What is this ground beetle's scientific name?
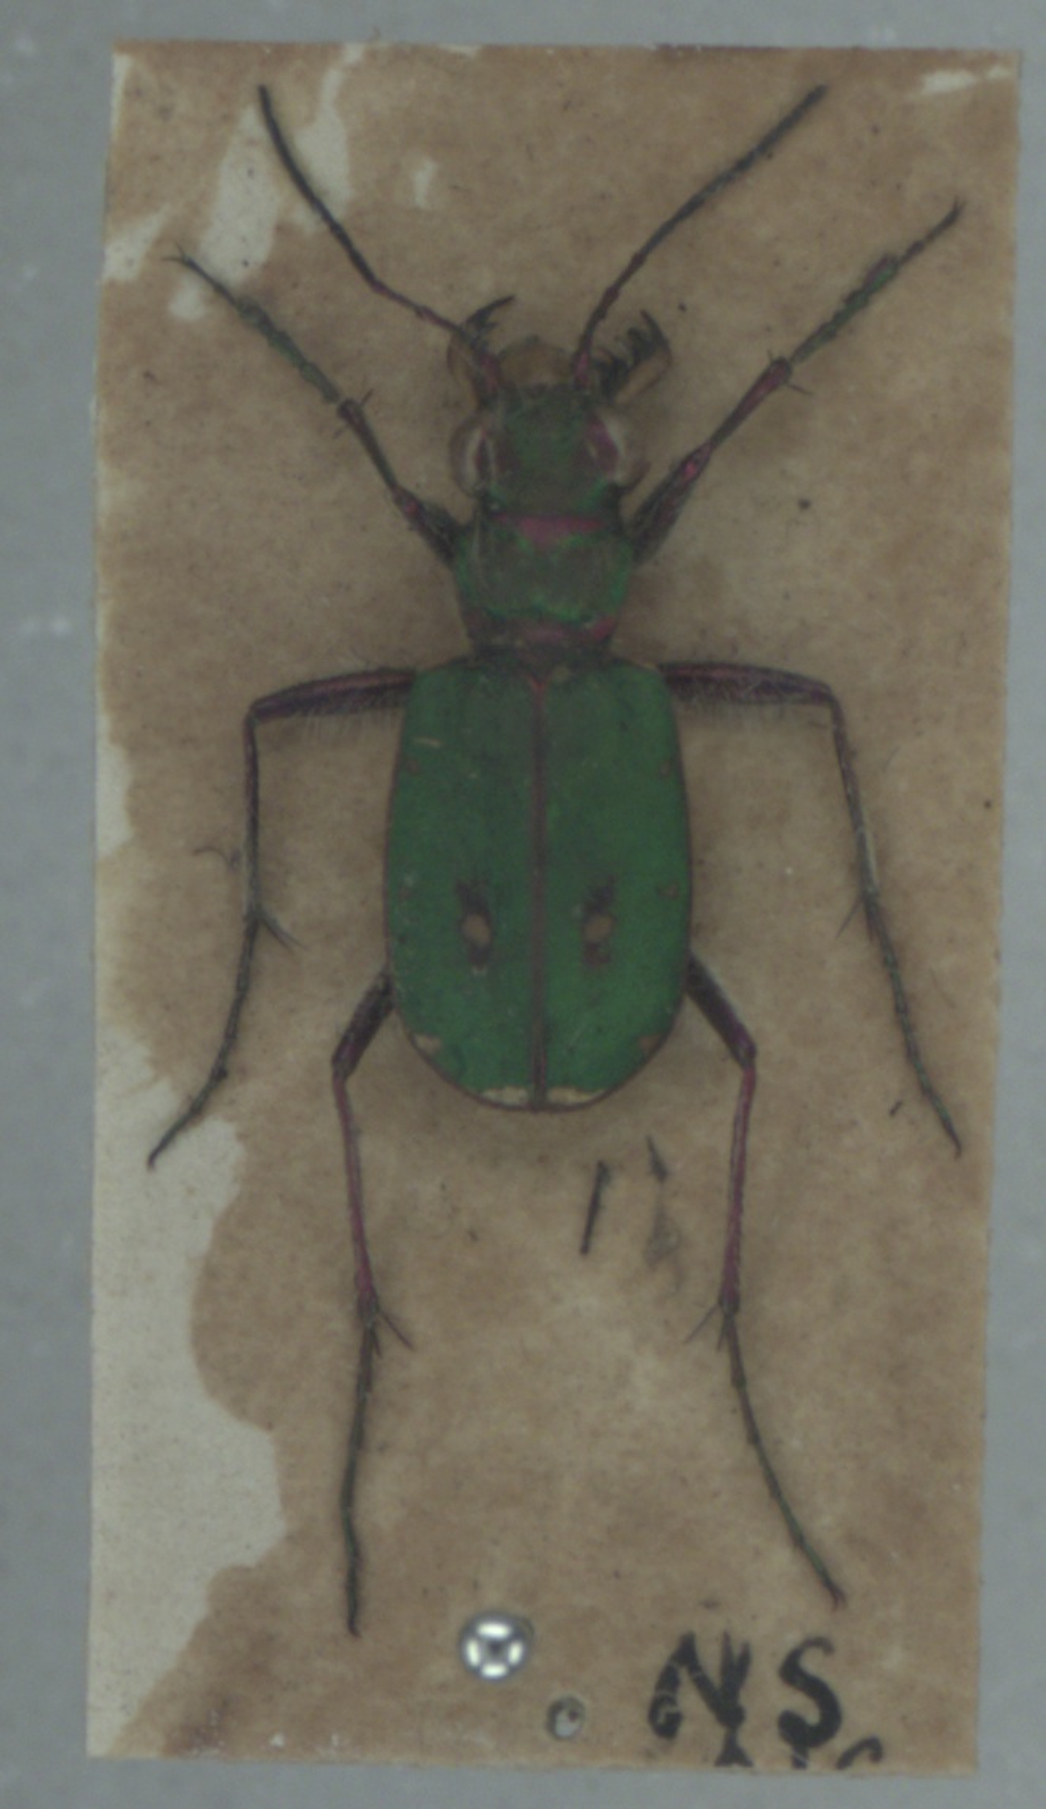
Cicindela campestris
